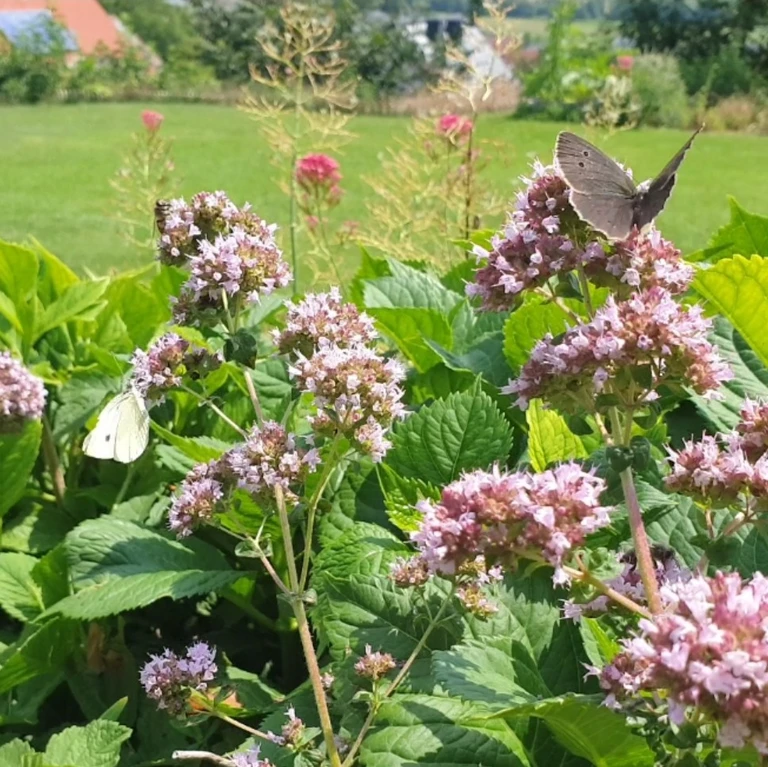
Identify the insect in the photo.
Aphantopus hyperantus
